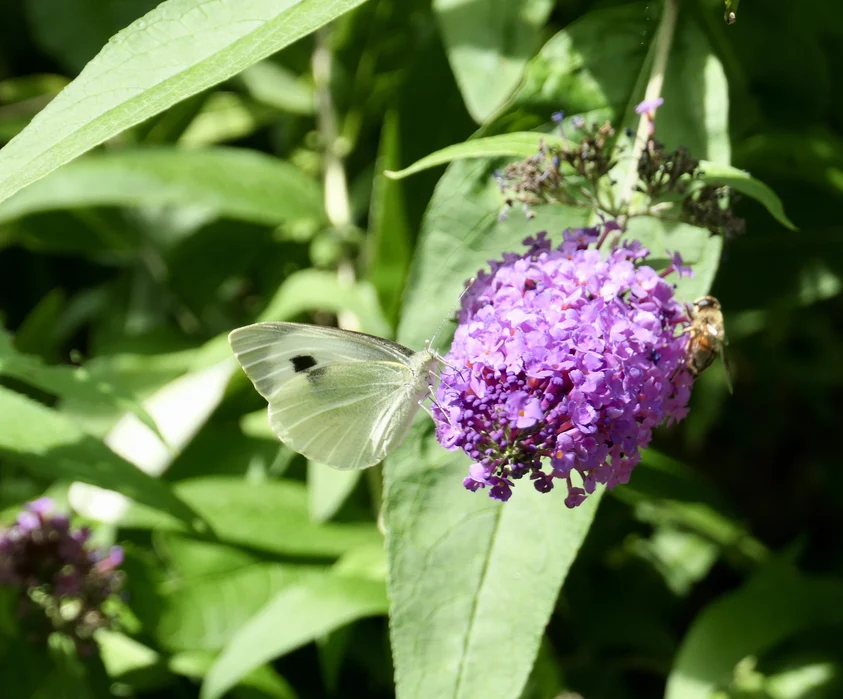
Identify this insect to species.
Pieris brassicae
